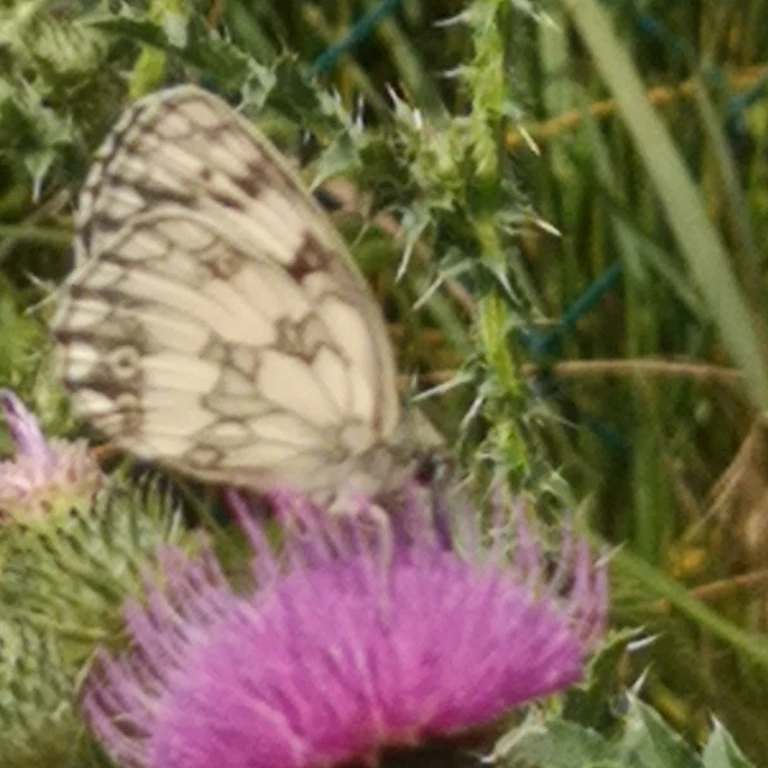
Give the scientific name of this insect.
Melanargia galathea
